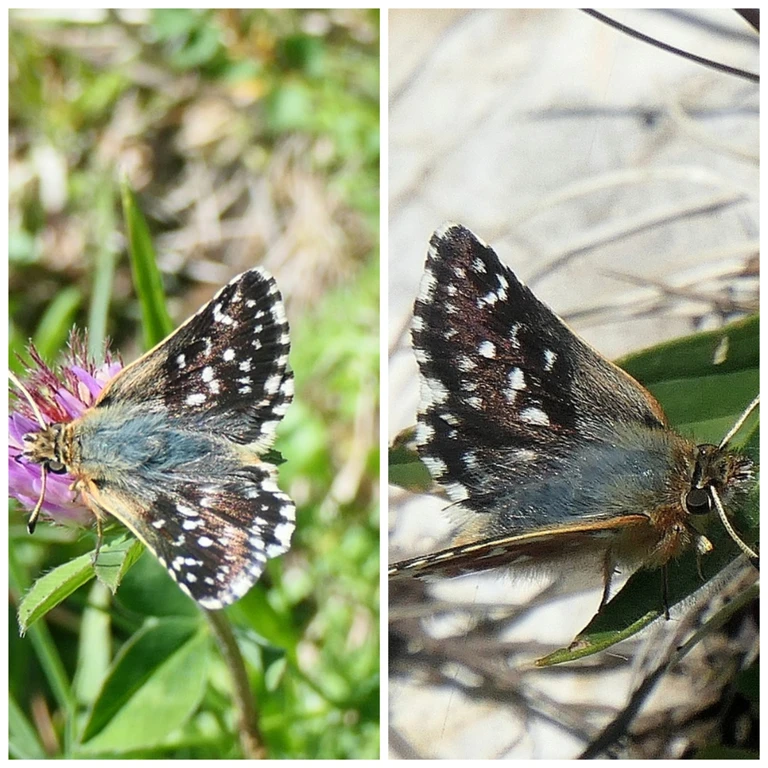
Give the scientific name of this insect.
Spialia sertorius
